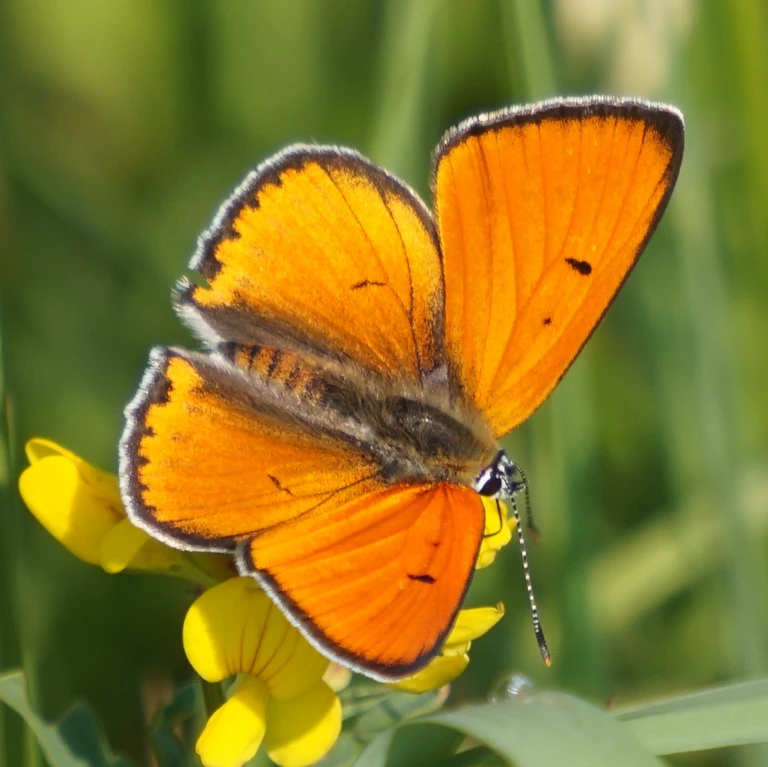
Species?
Lycaena dispar
